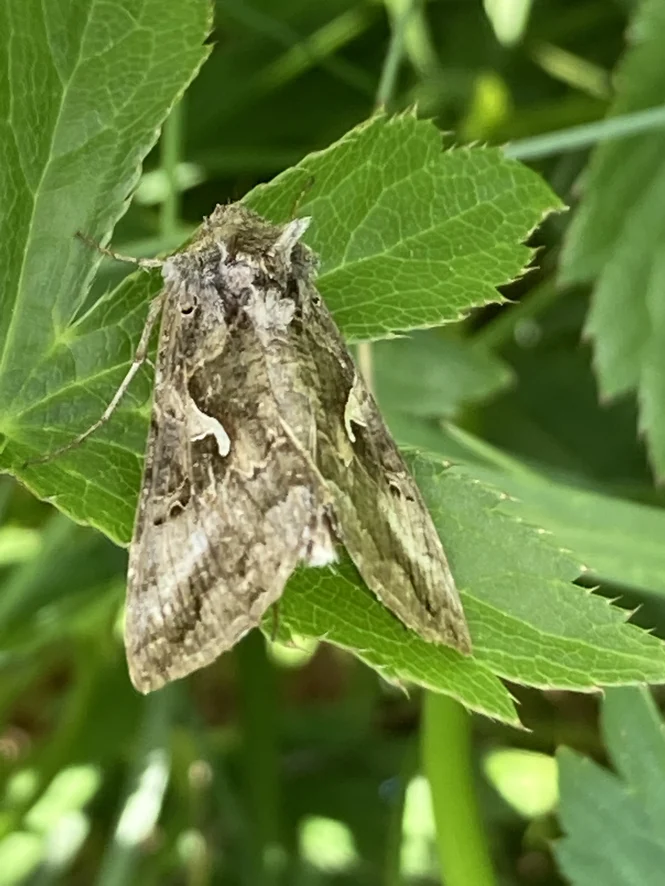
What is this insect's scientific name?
Autographa gamma
